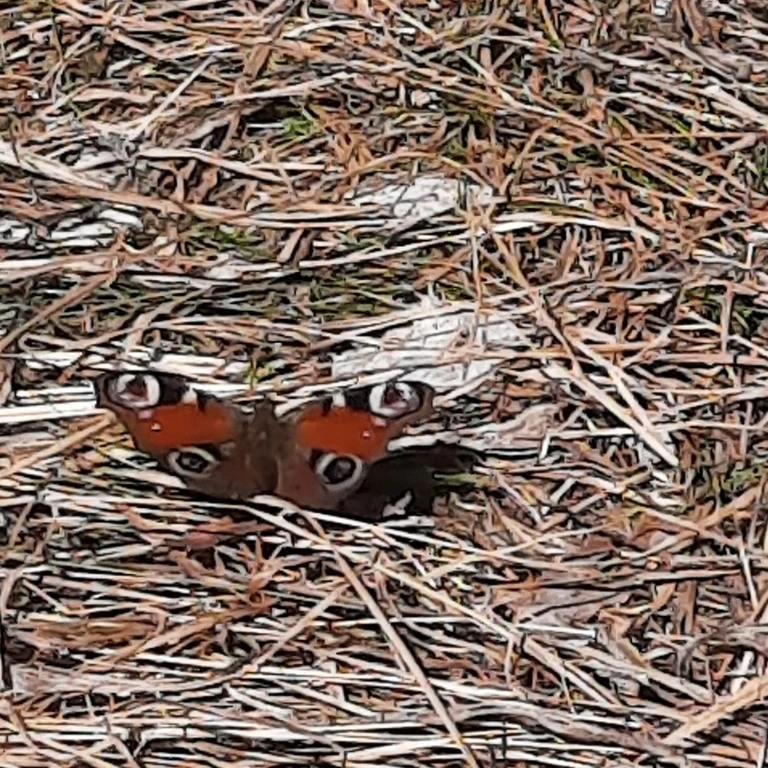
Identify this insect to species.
Aglais io
